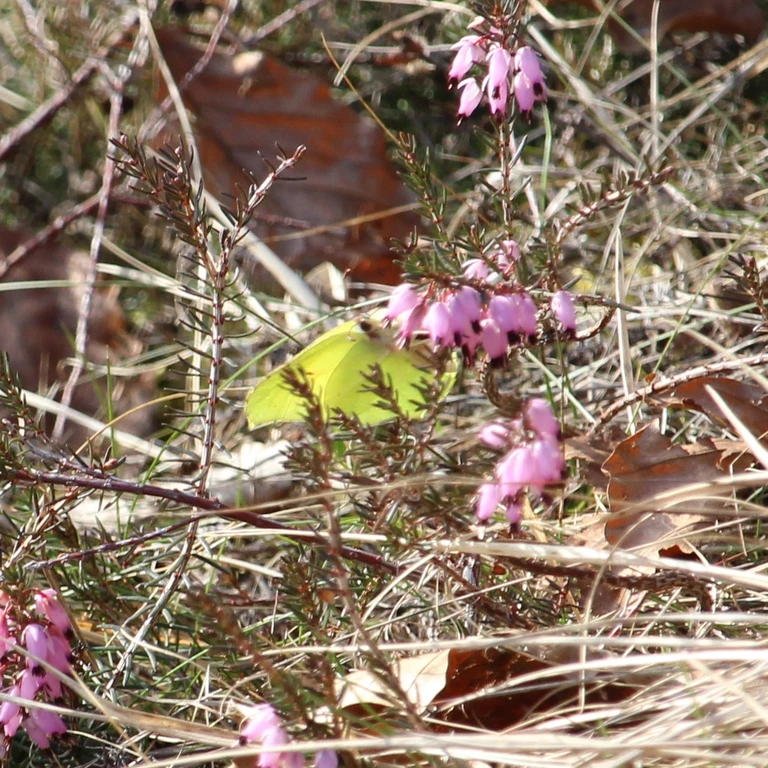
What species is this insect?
Gonepteryx rhamni
